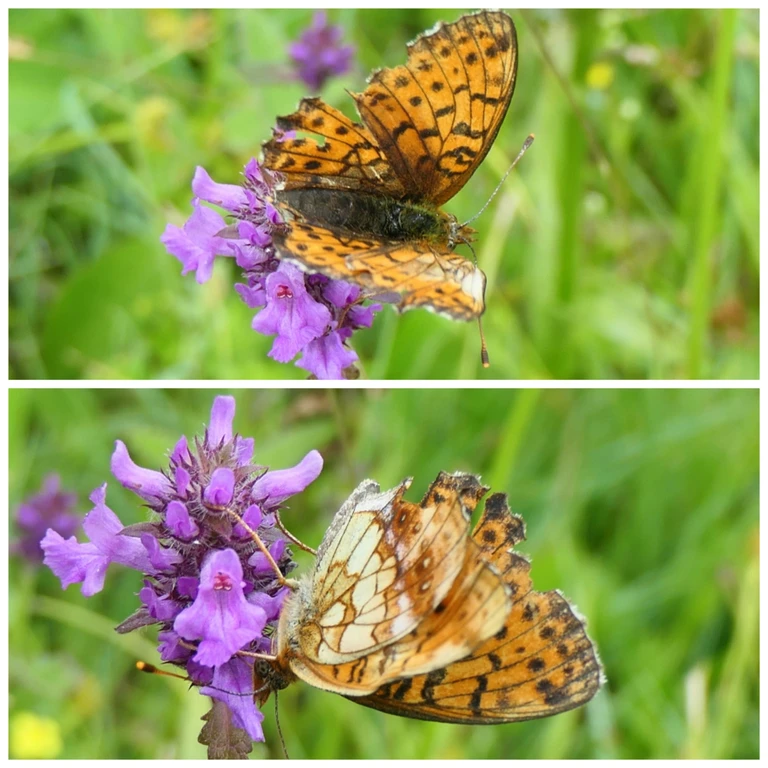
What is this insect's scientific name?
Brenthis ino
